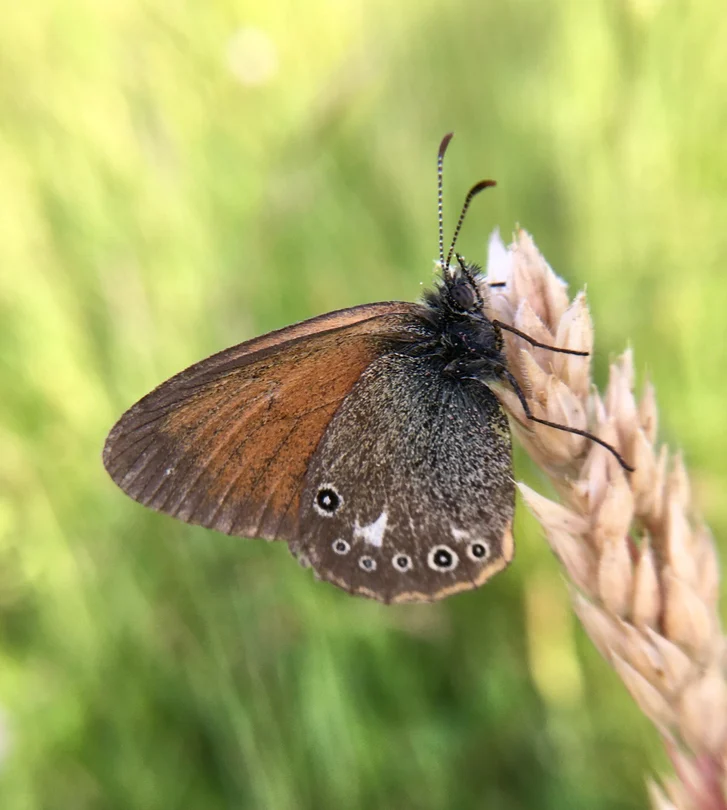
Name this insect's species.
Coenonympha glycerion (also Coenonympha iphis)
